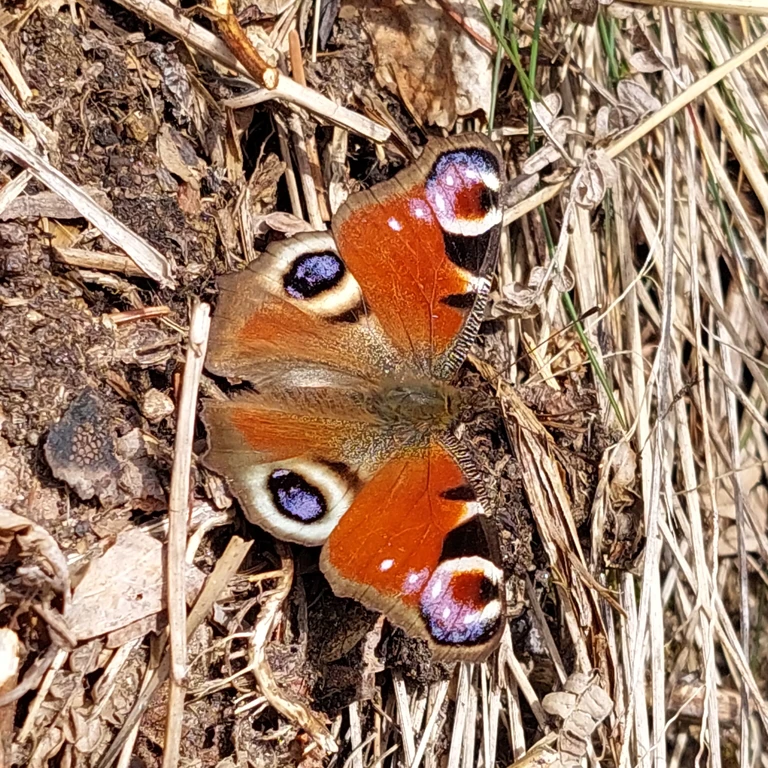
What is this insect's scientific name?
Aglais io
